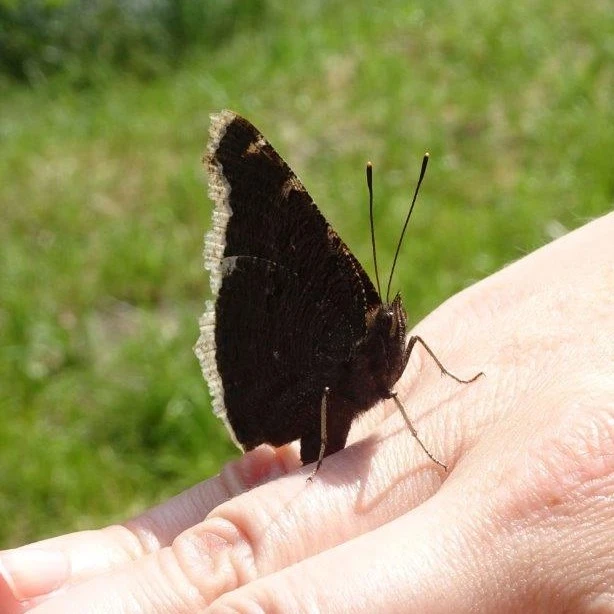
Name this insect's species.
Nymphalis antiopa
